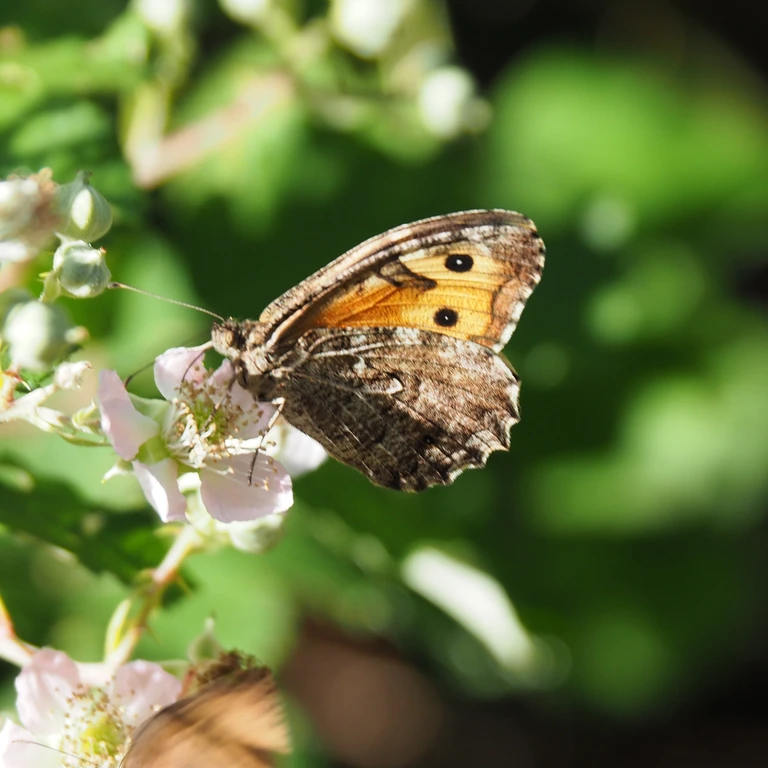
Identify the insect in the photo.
Hipparchia semele
